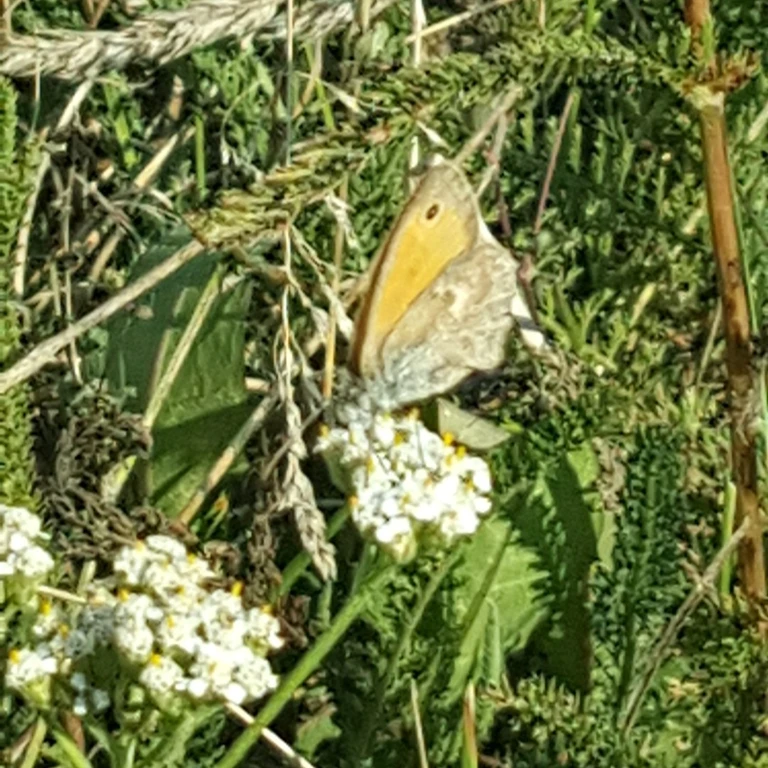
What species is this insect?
Coenonympha pamphilus
